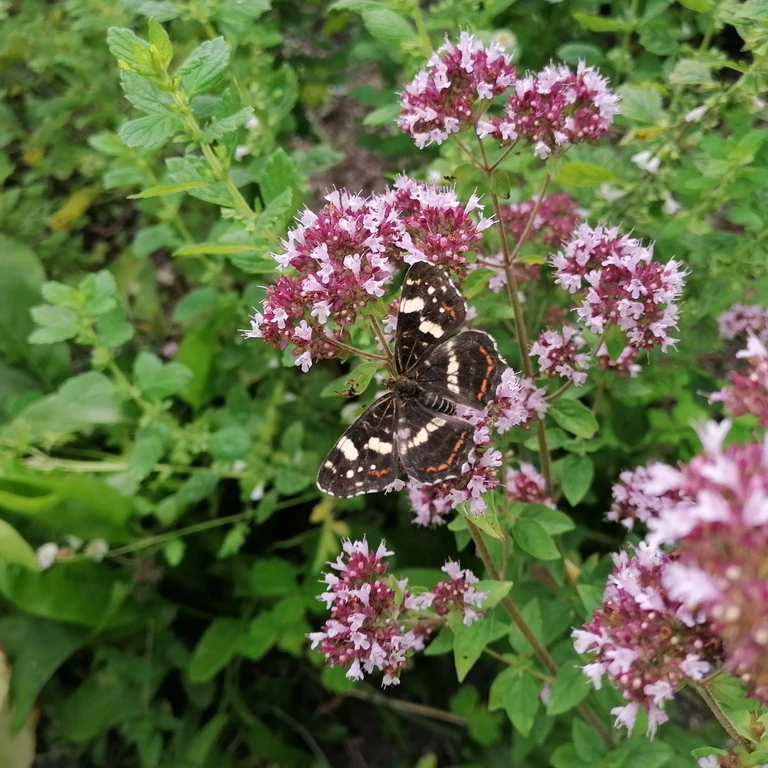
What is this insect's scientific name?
Araschnia levana
